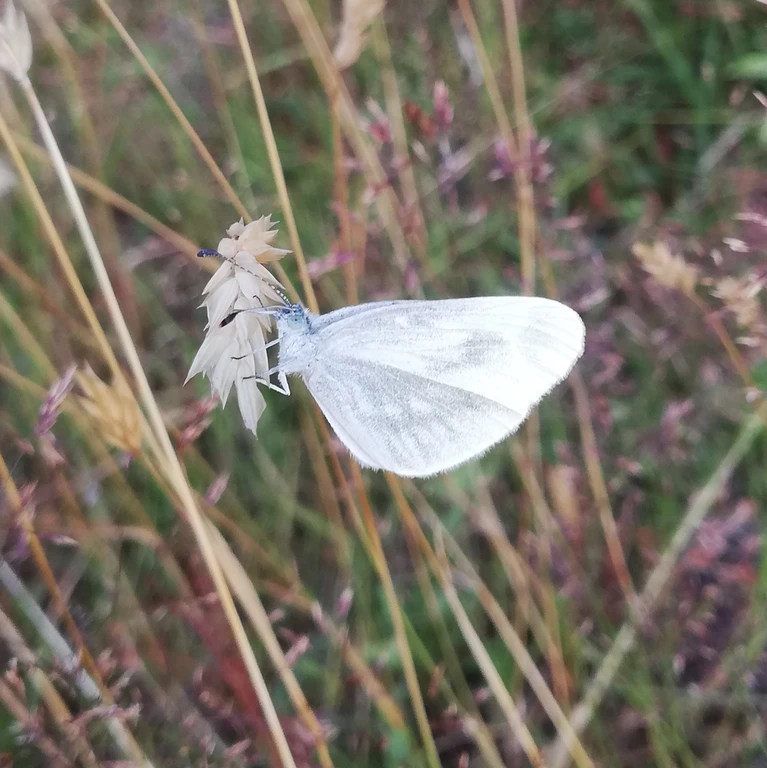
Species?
Leptidea sinapis/juvernica
